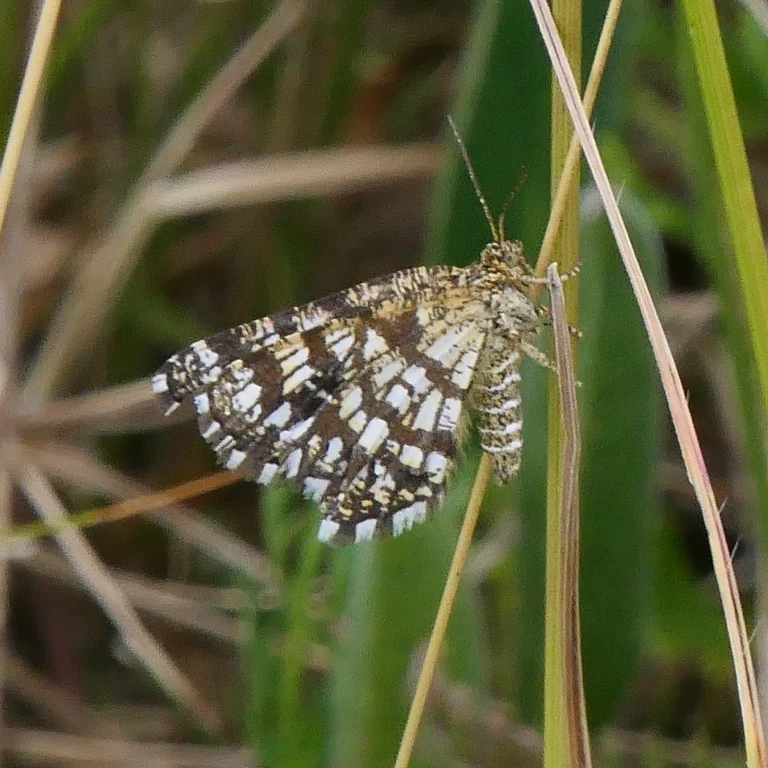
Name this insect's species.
Chiasmia clathrata
